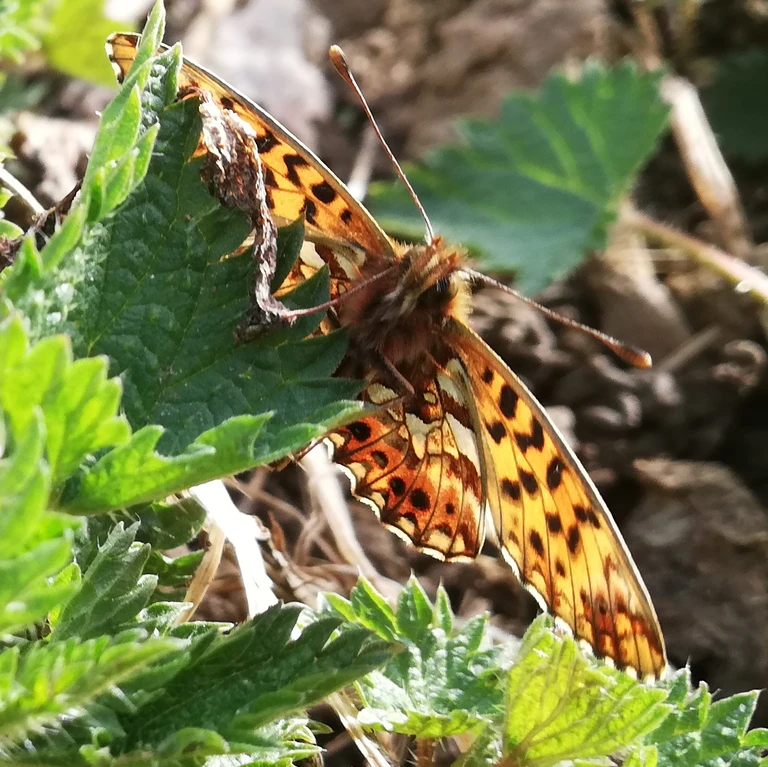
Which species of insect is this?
Boloria dia
